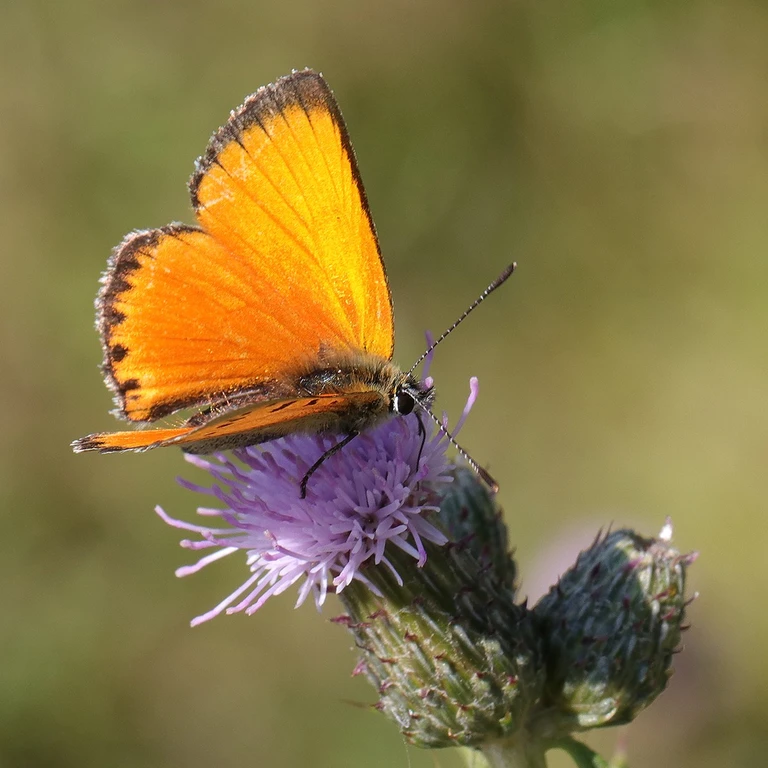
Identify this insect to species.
Lycaena virgaureae
